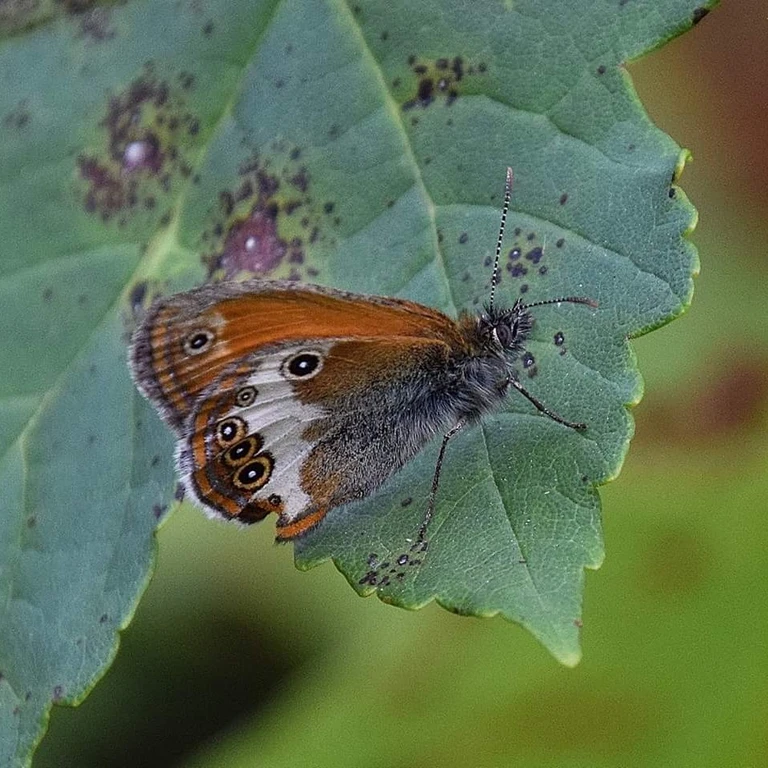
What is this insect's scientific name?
Coenonympha arcania
